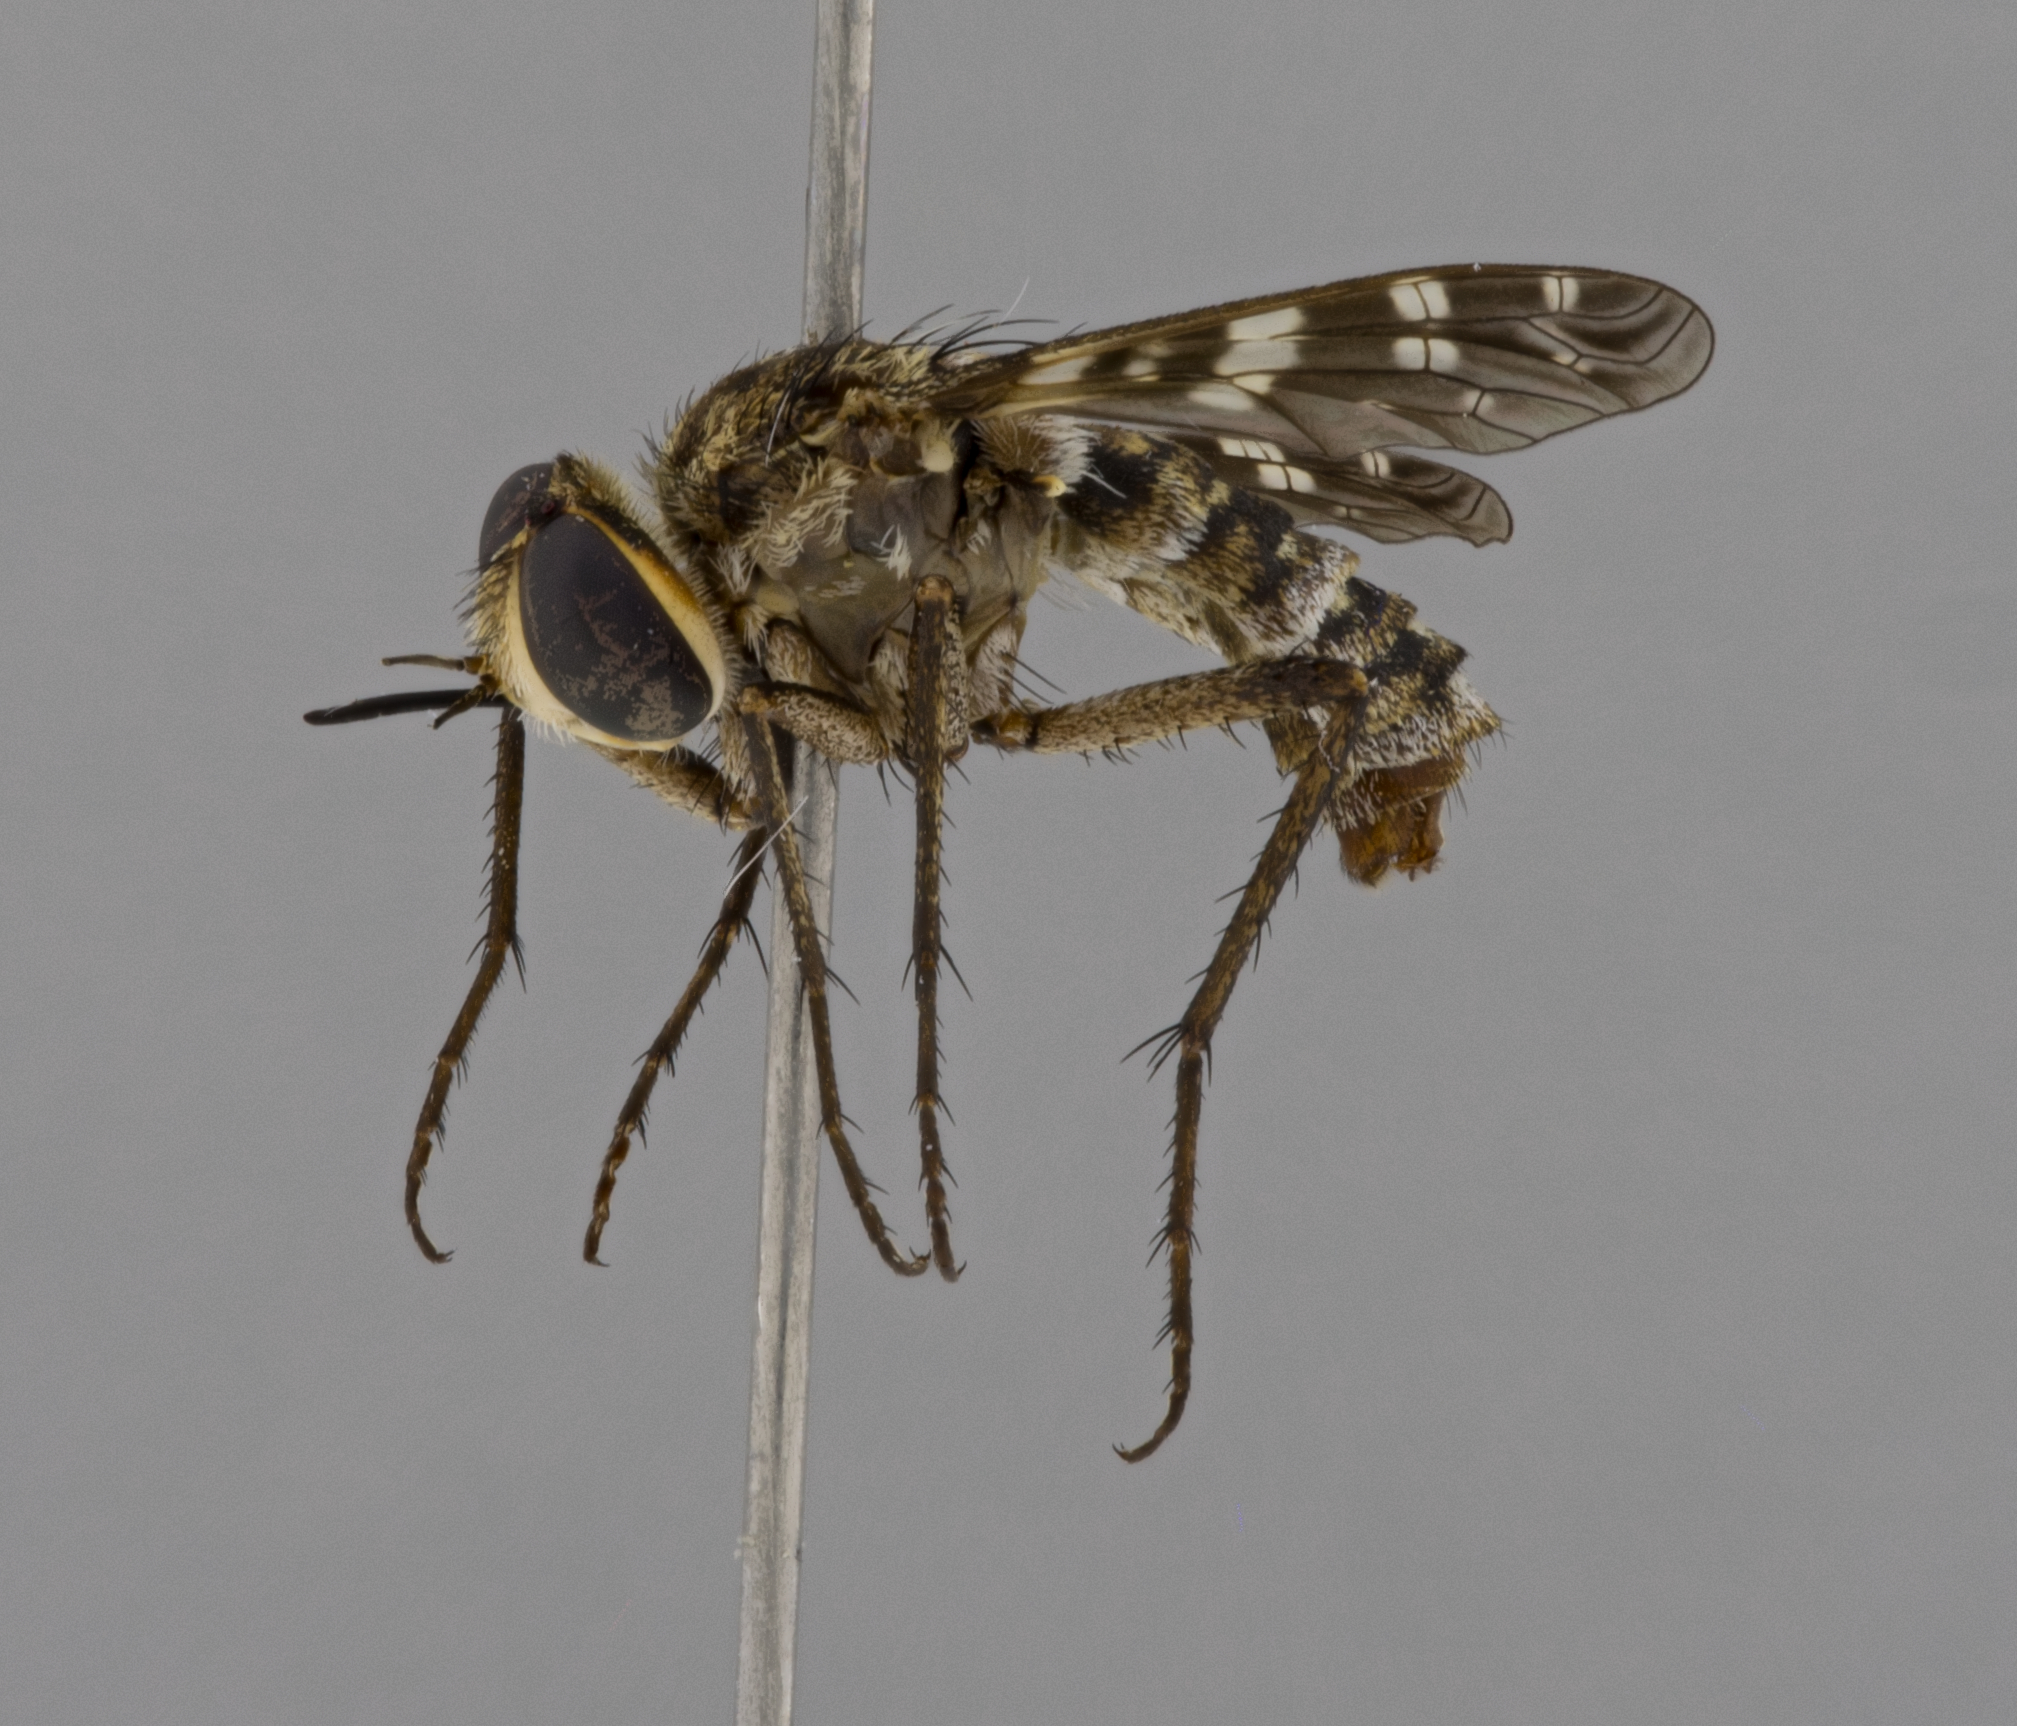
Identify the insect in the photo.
Enica longirostris
